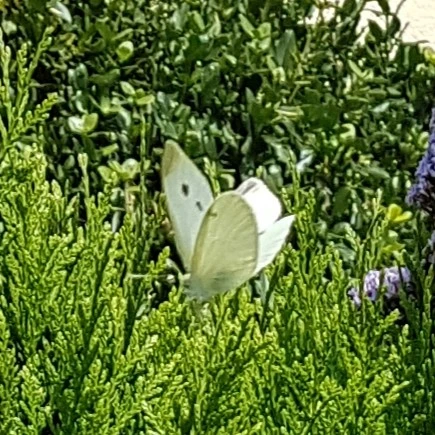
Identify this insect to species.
Pieris rapae
